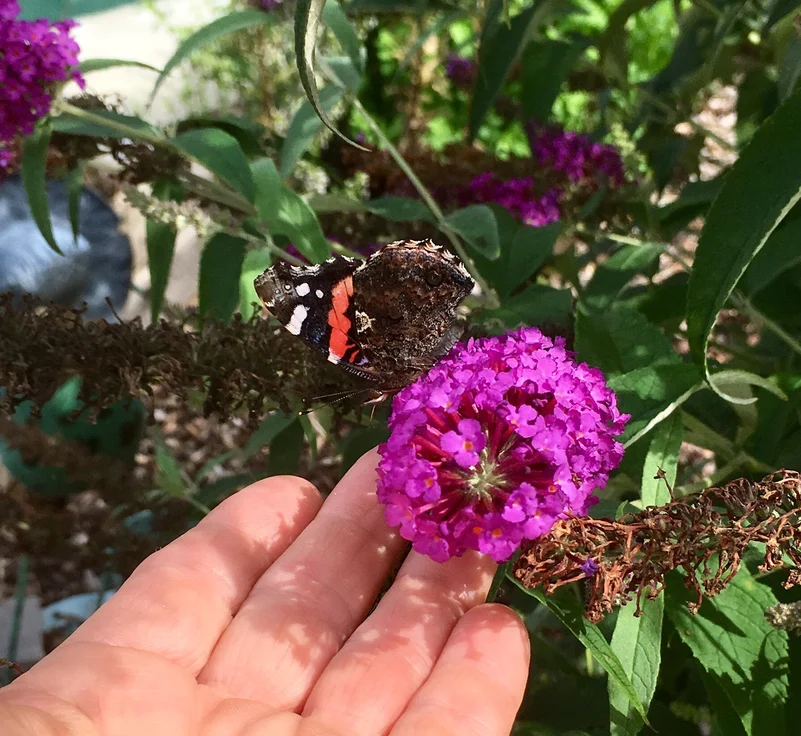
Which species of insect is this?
Vanessa atalanta
